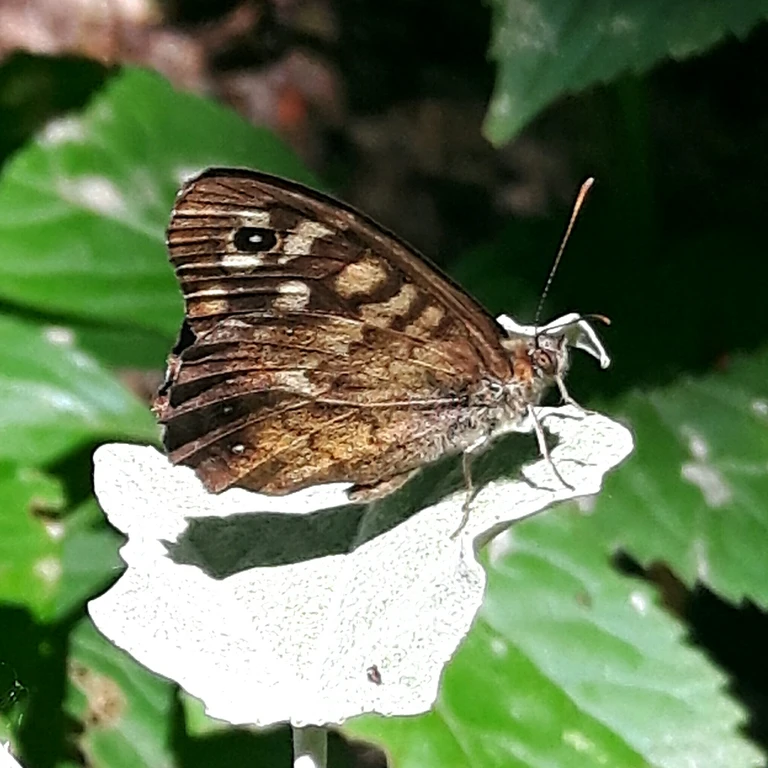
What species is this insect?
Pararge aegeria
